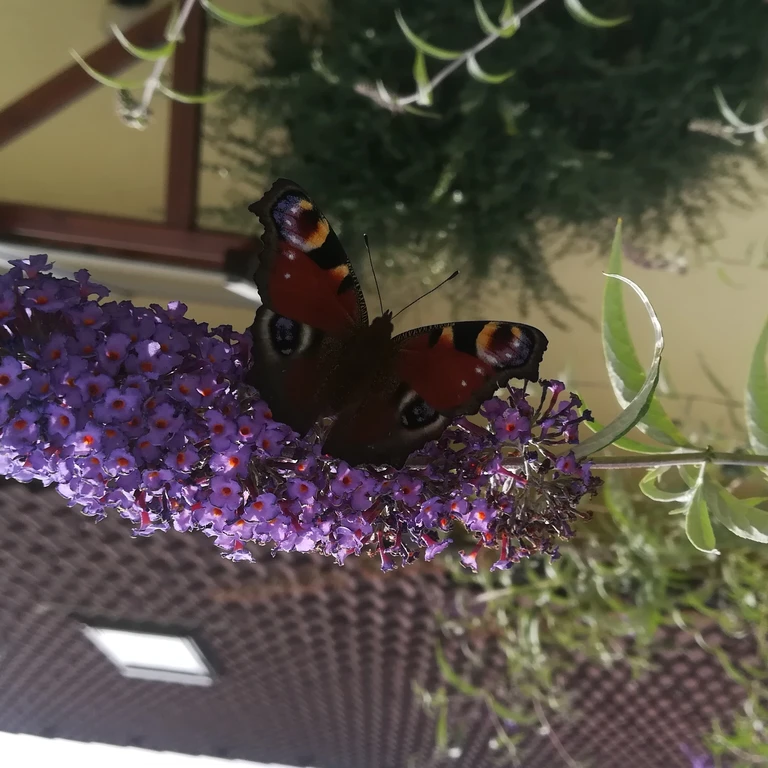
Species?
Aglais io
